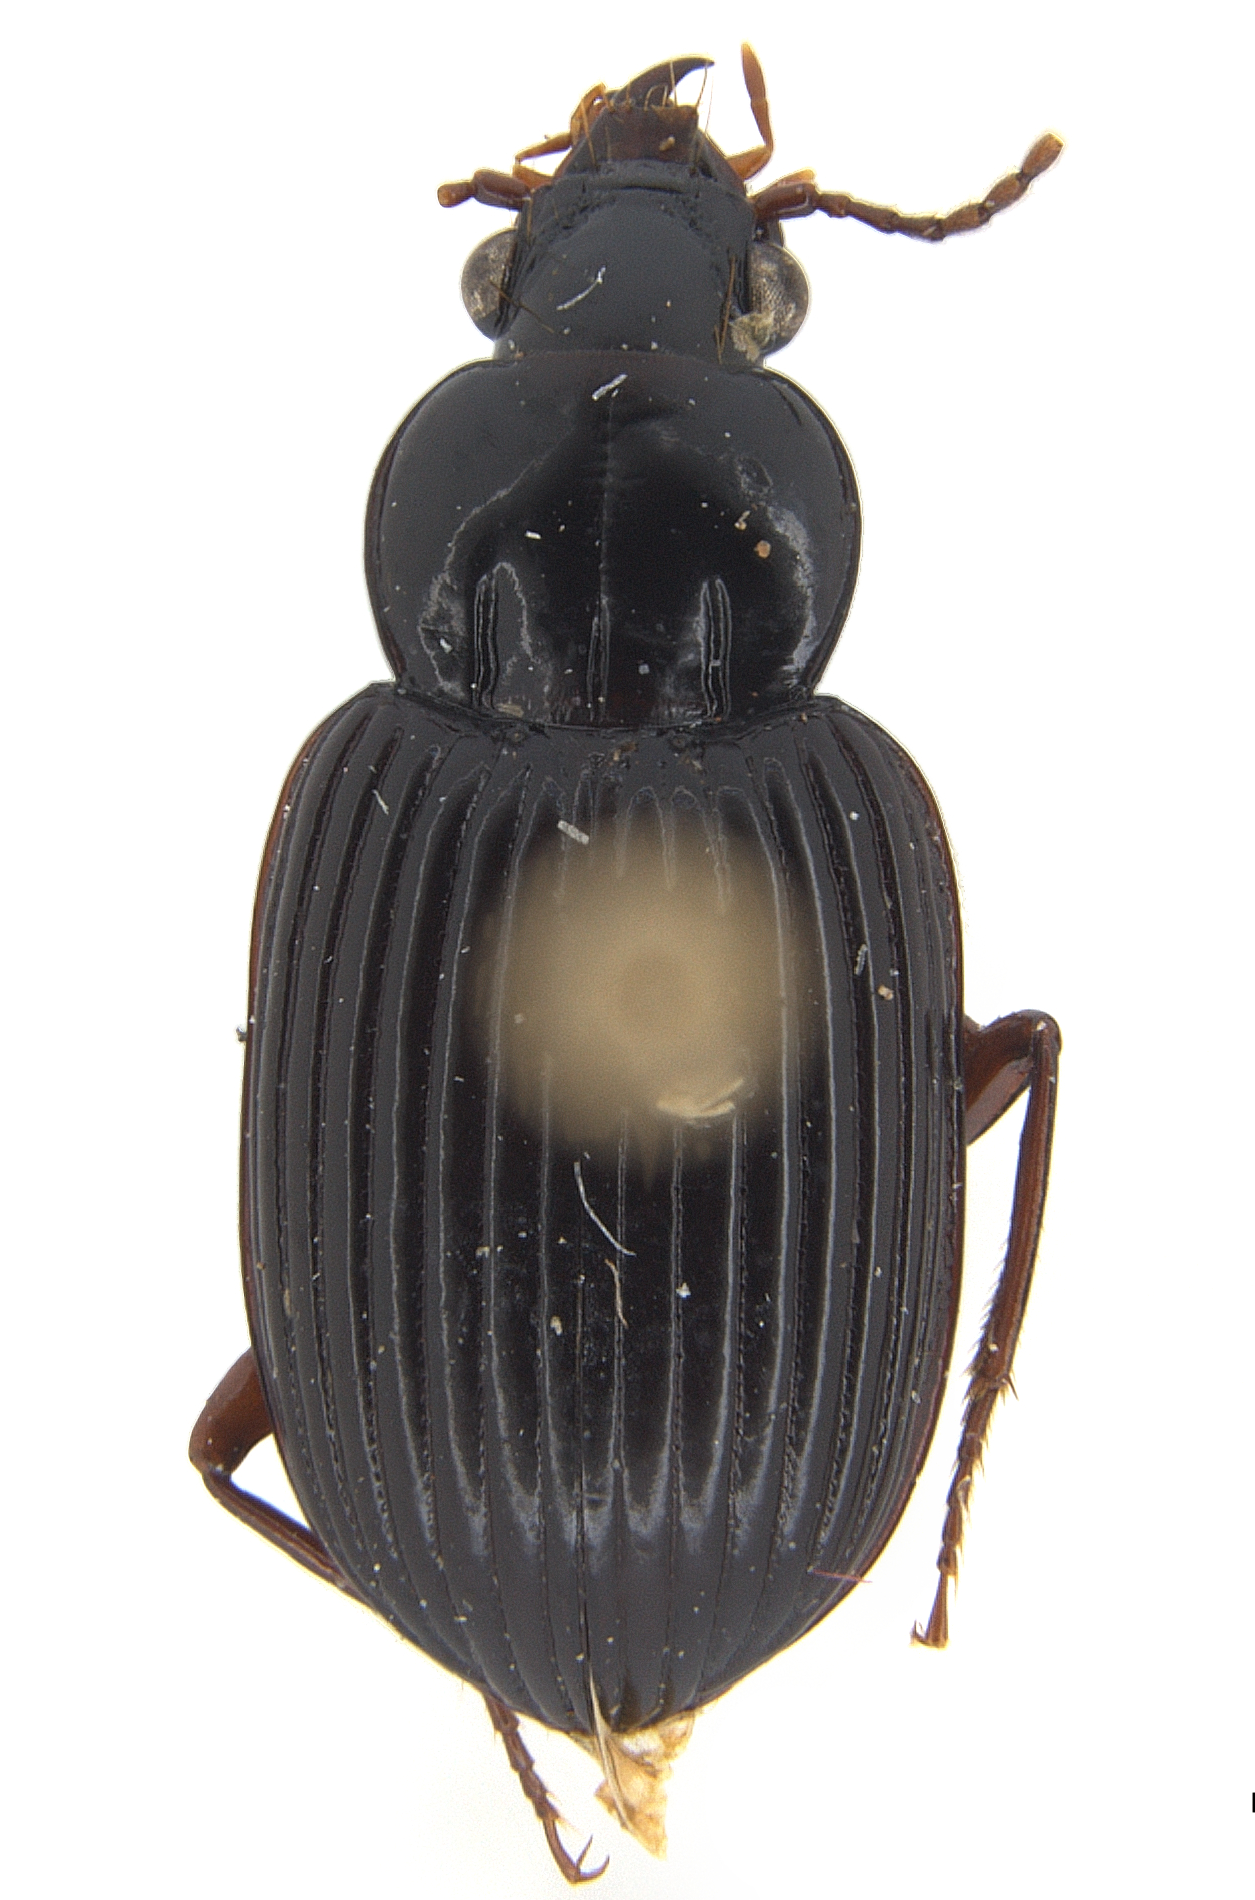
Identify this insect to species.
Caelostomus amaroides
